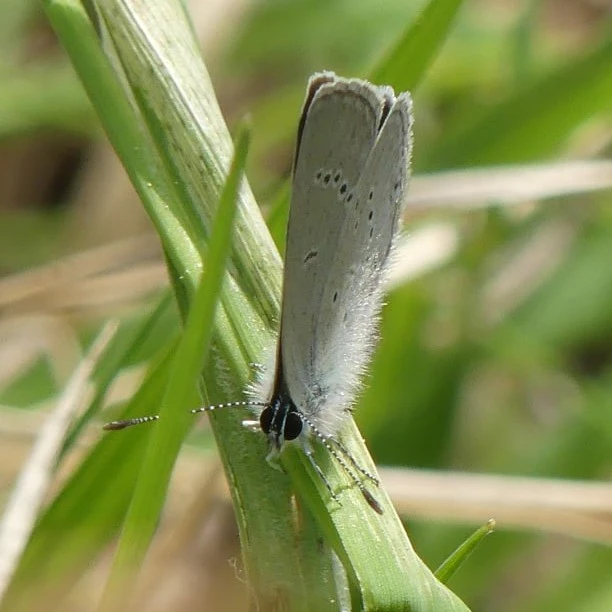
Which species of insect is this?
Cupido minimus
